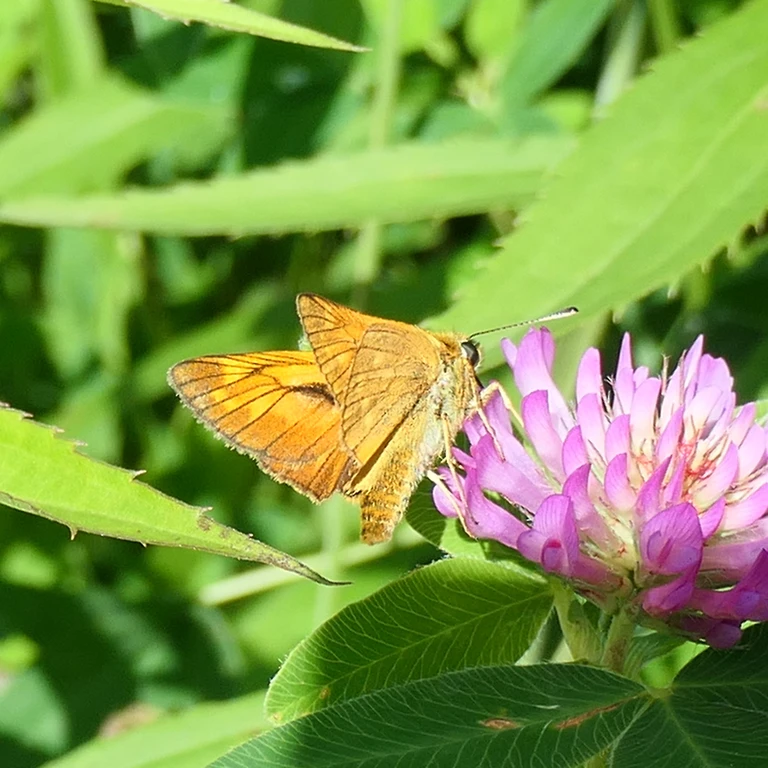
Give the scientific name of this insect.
Ochlodes sylvanus (also Ochlodes venata)
